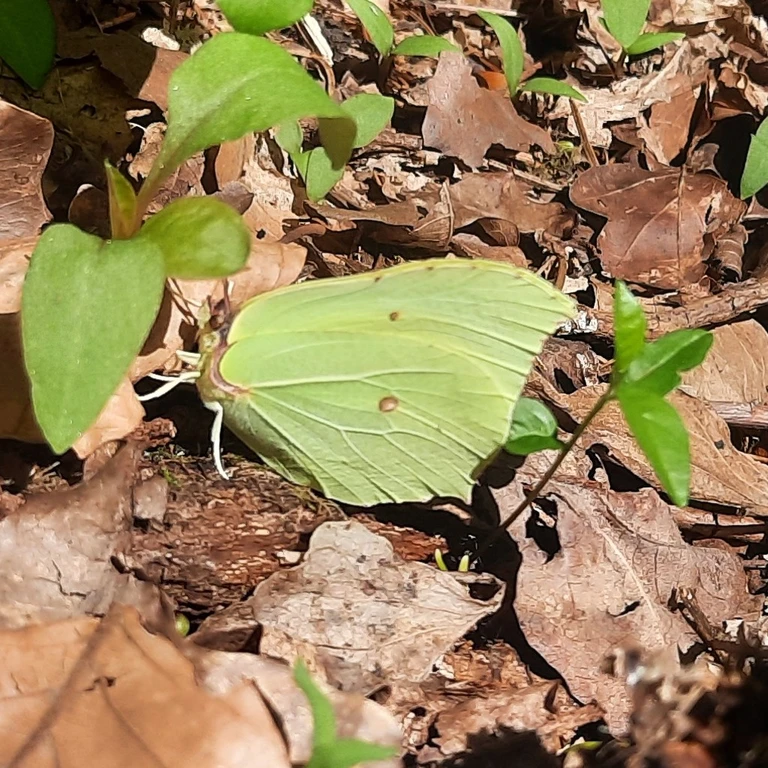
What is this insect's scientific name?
Gonepteryx rhamni
